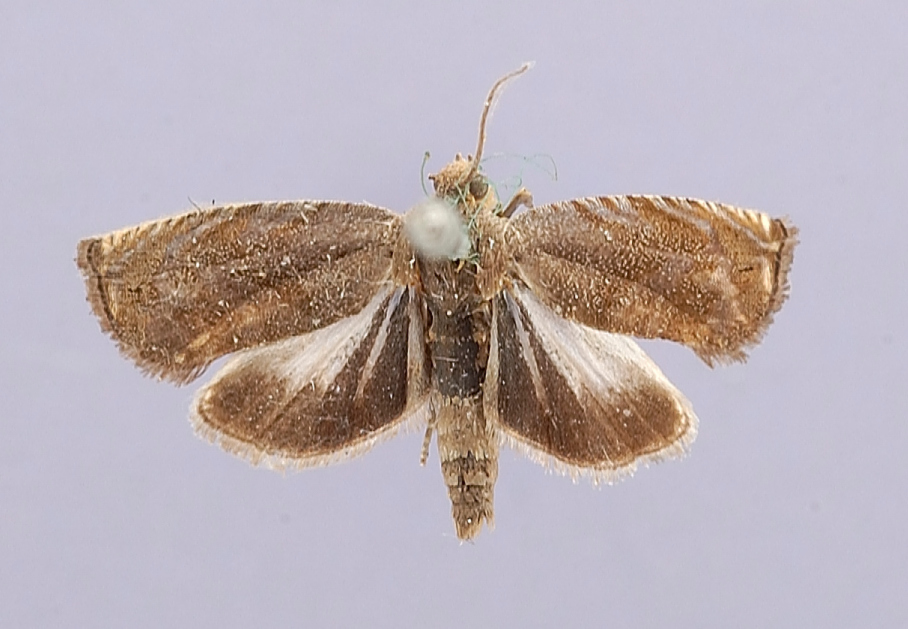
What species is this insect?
Grapholitha caryana
